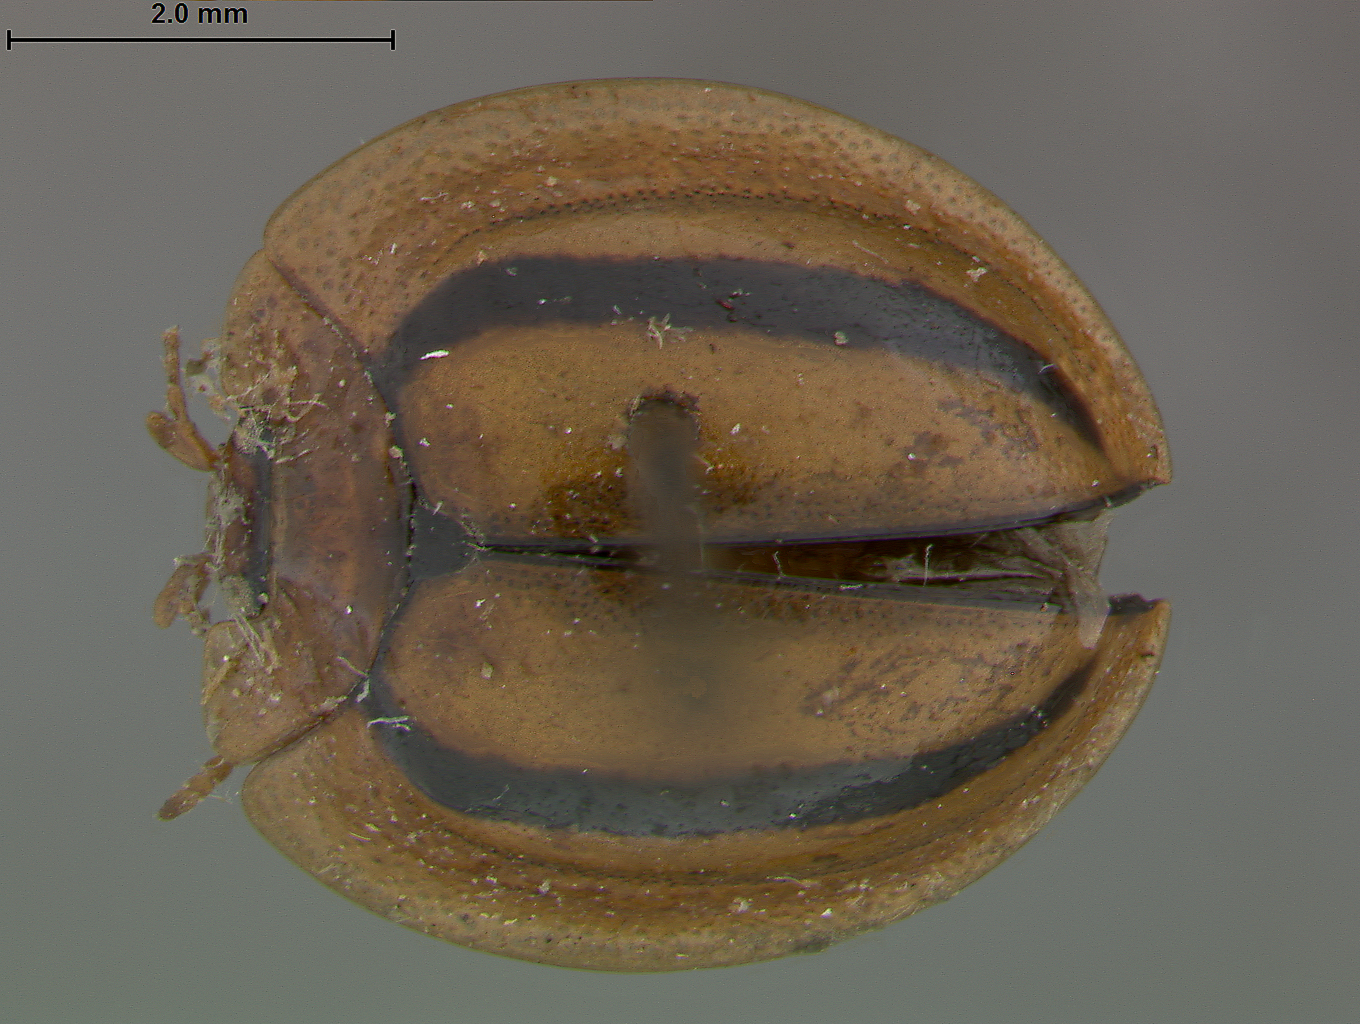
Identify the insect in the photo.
Hispostoma bivittatum
